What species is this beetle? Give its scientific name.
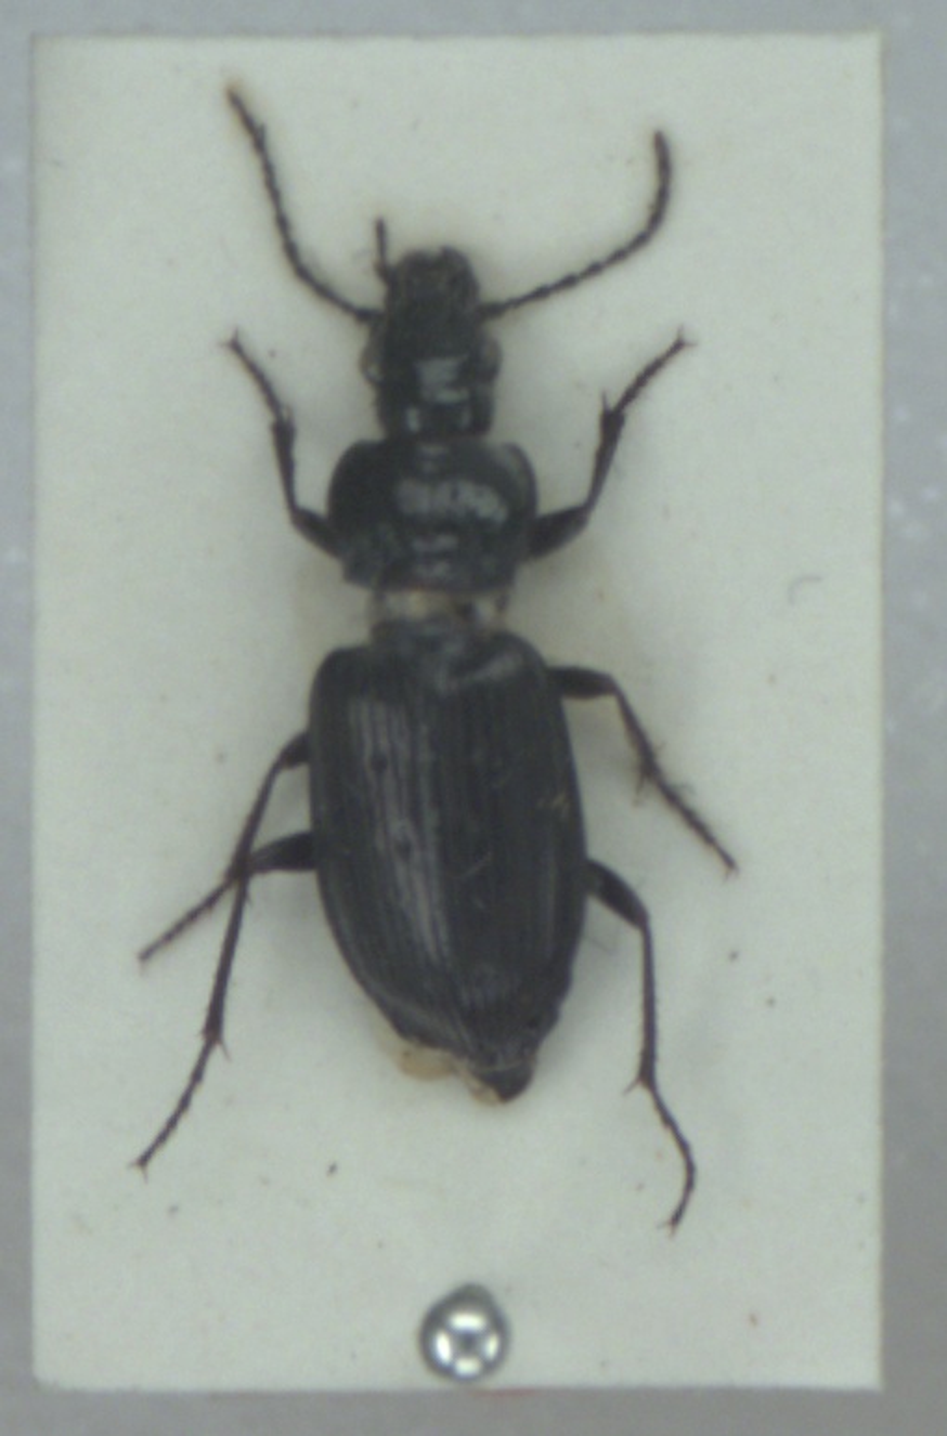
Pterostichus quadrifoveolatus
